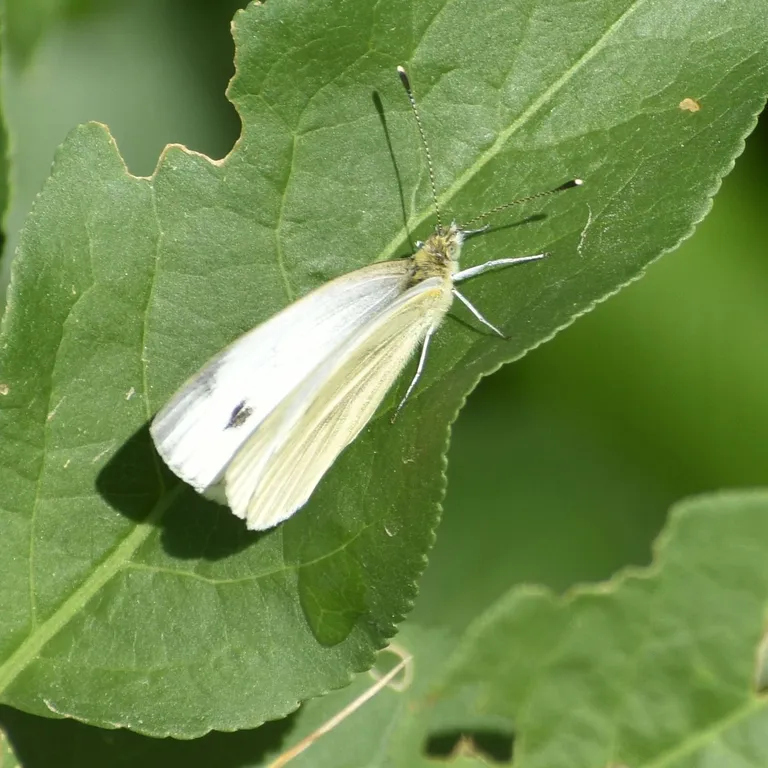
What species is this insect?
Pieris napi
